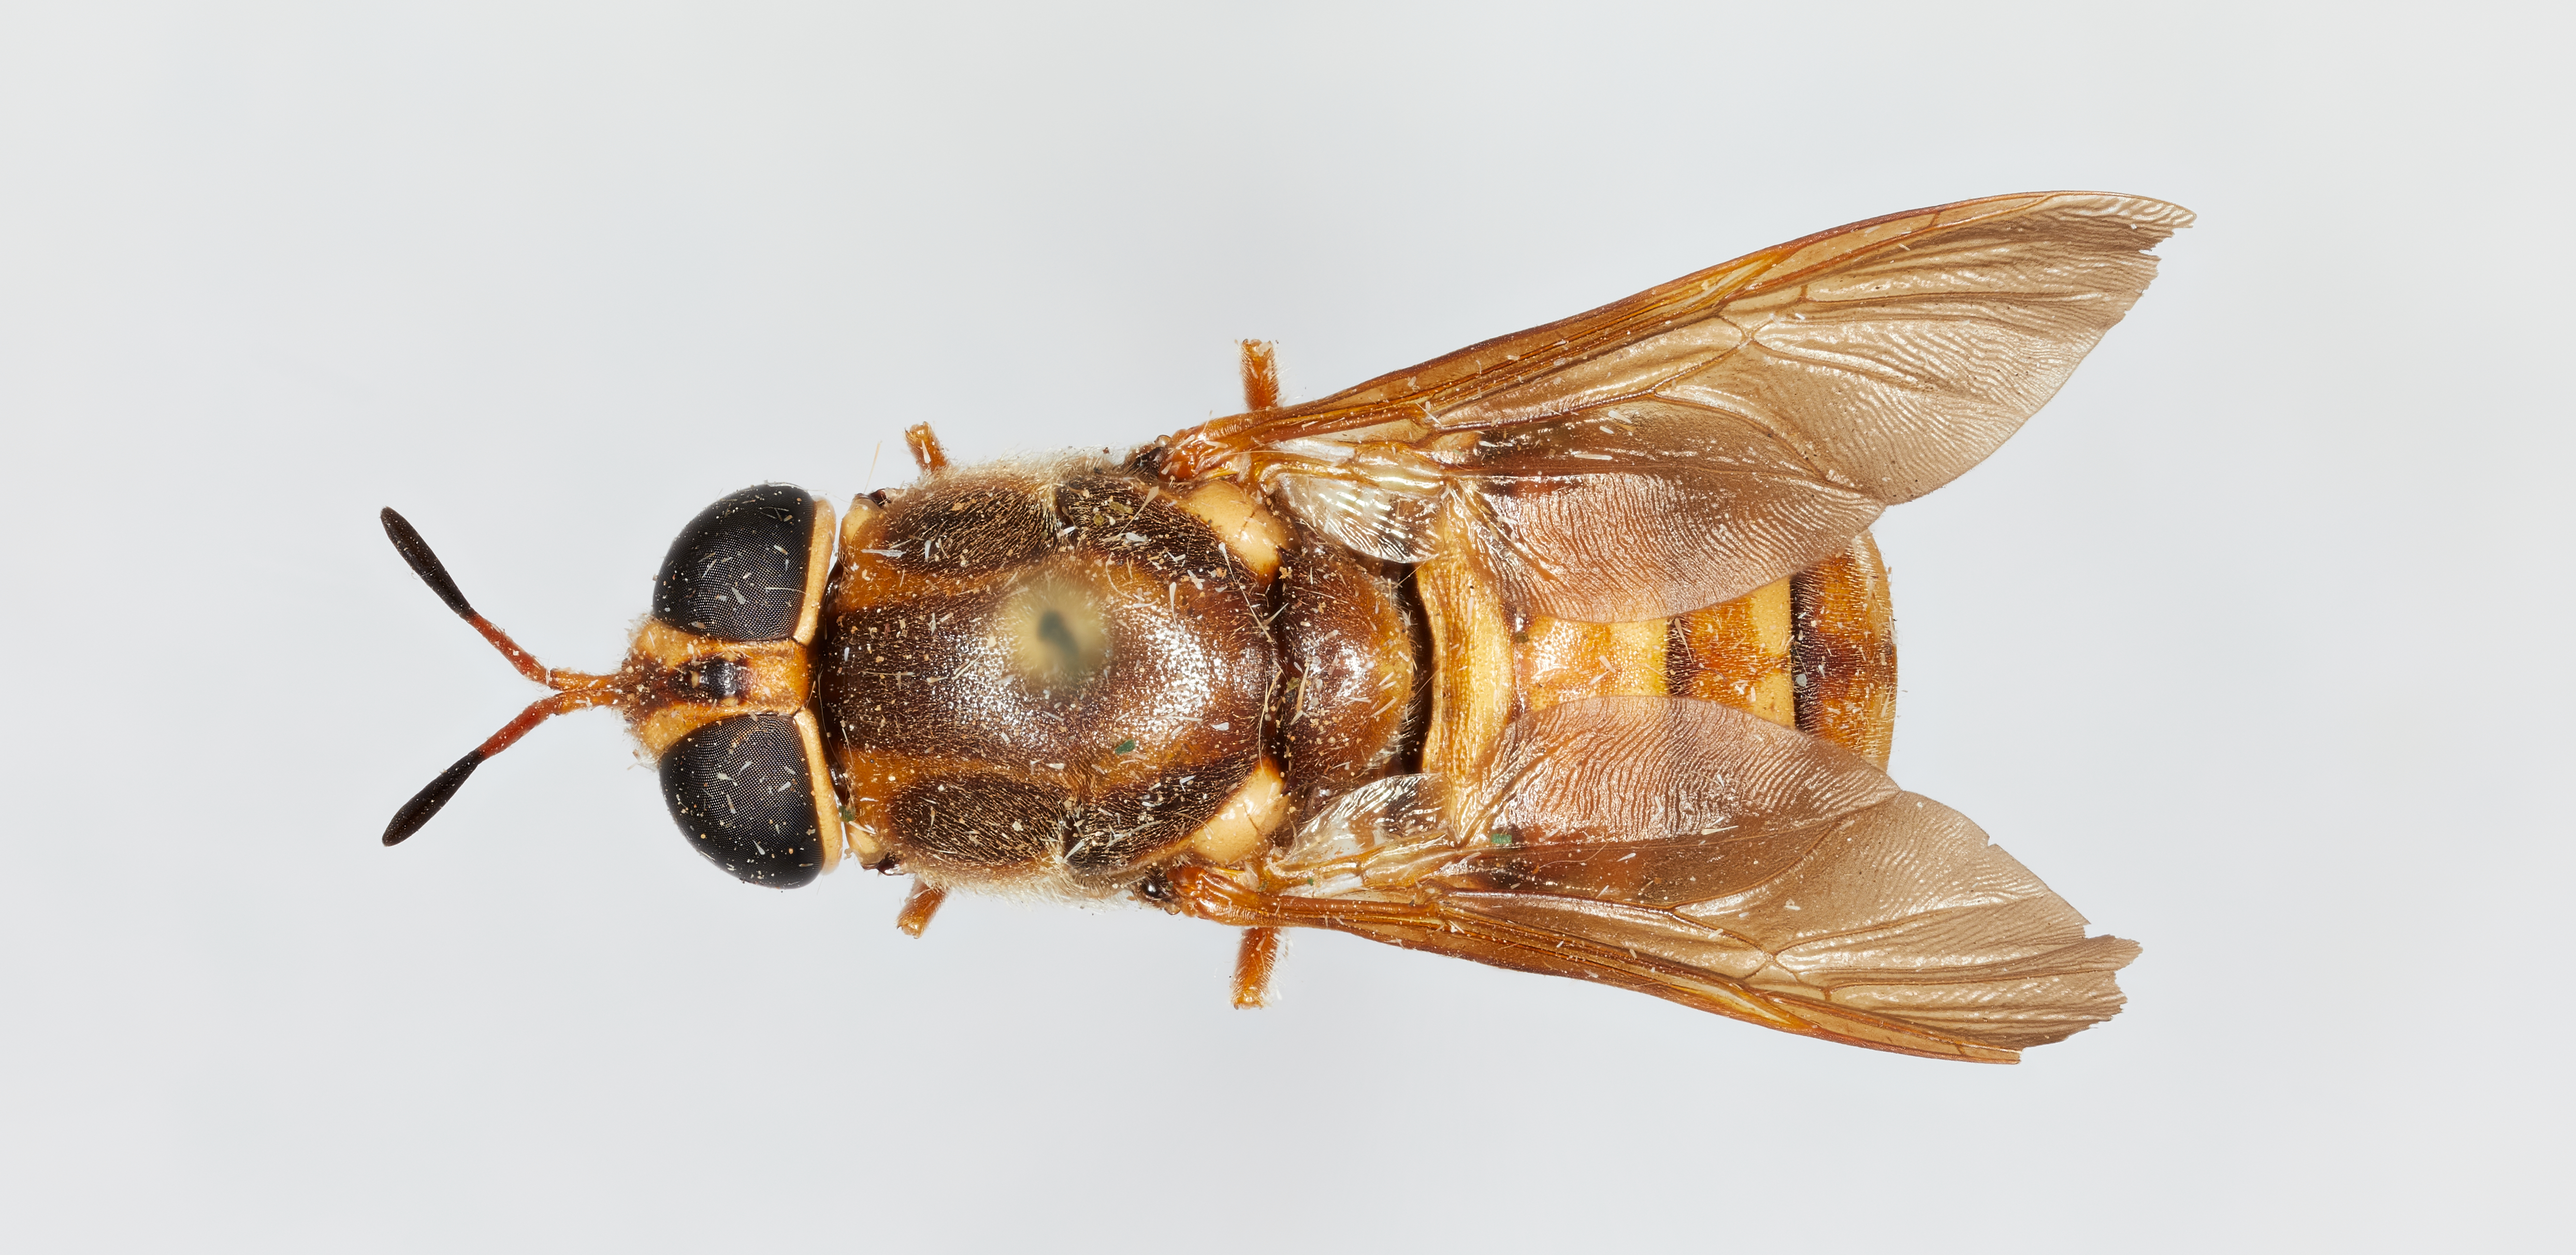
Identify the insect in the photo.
Hermetia hunteri
